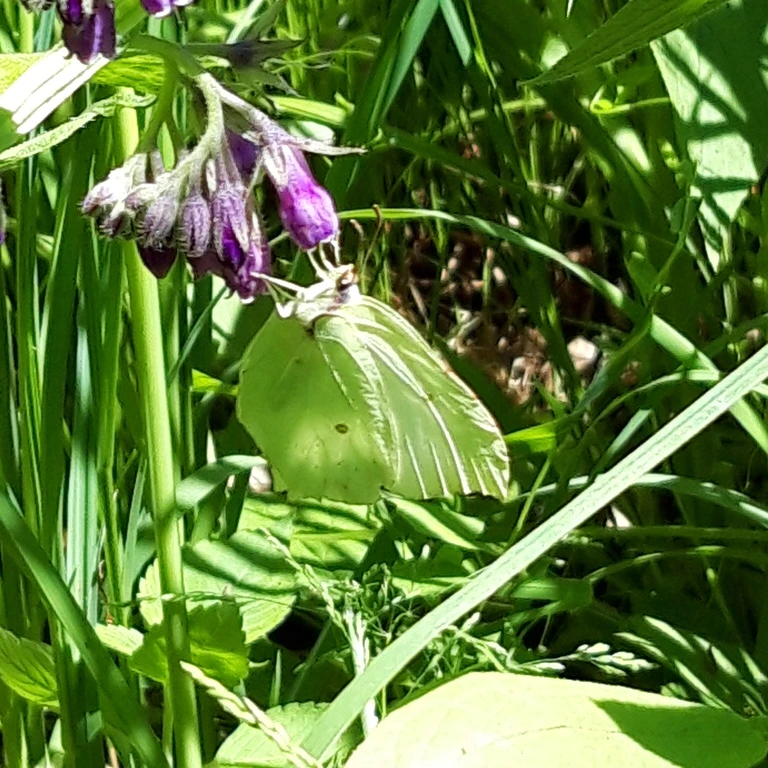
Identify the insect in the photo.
Gonepteryx rhamni
